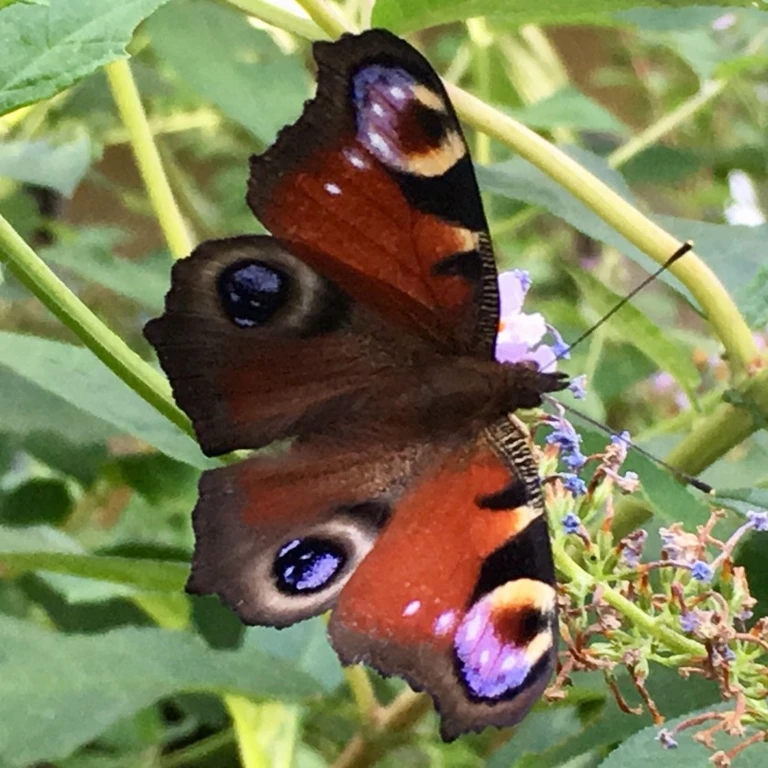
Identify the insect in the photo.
Aglais io
